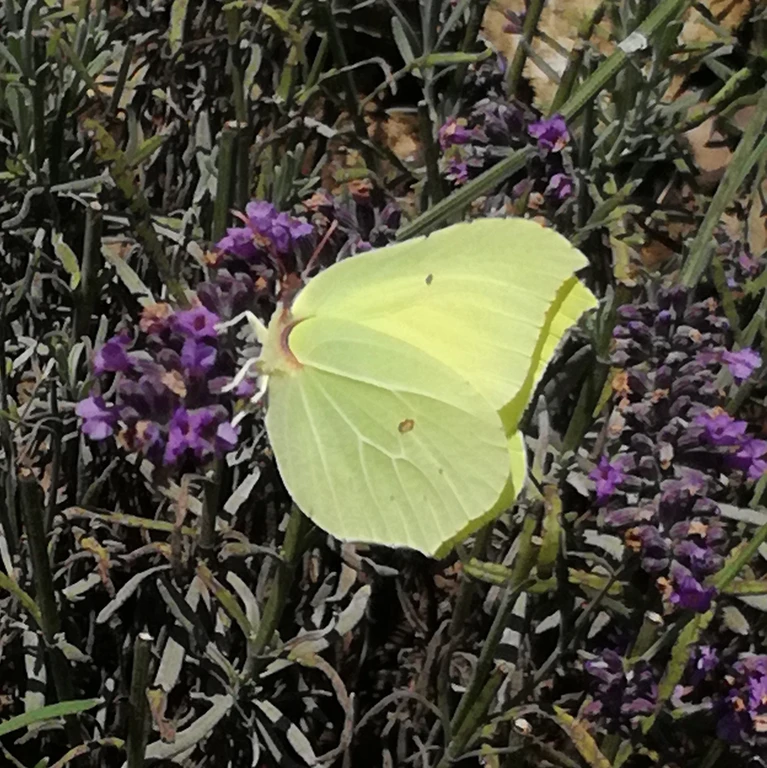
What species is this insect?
Gonepteryx rhamni
